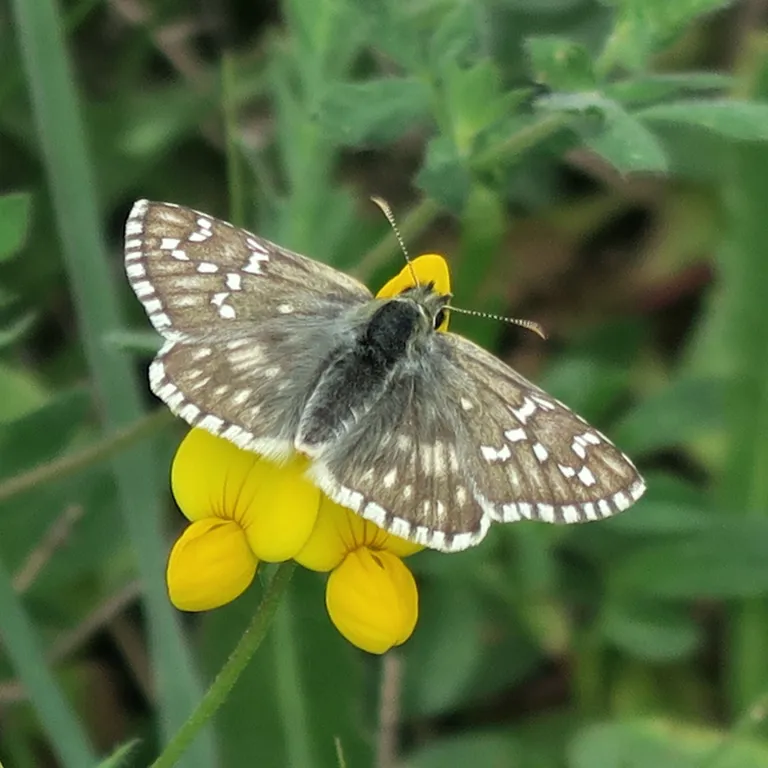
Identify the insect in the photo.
Pyrgus carthami (also Pyrgus fritillarius)
